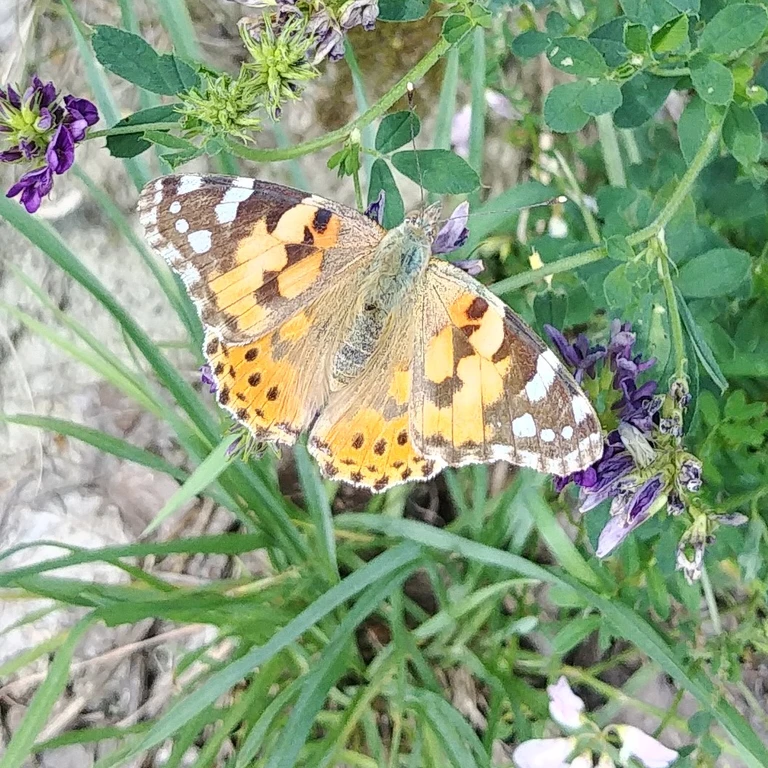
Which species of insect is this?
Vanessa cardui
